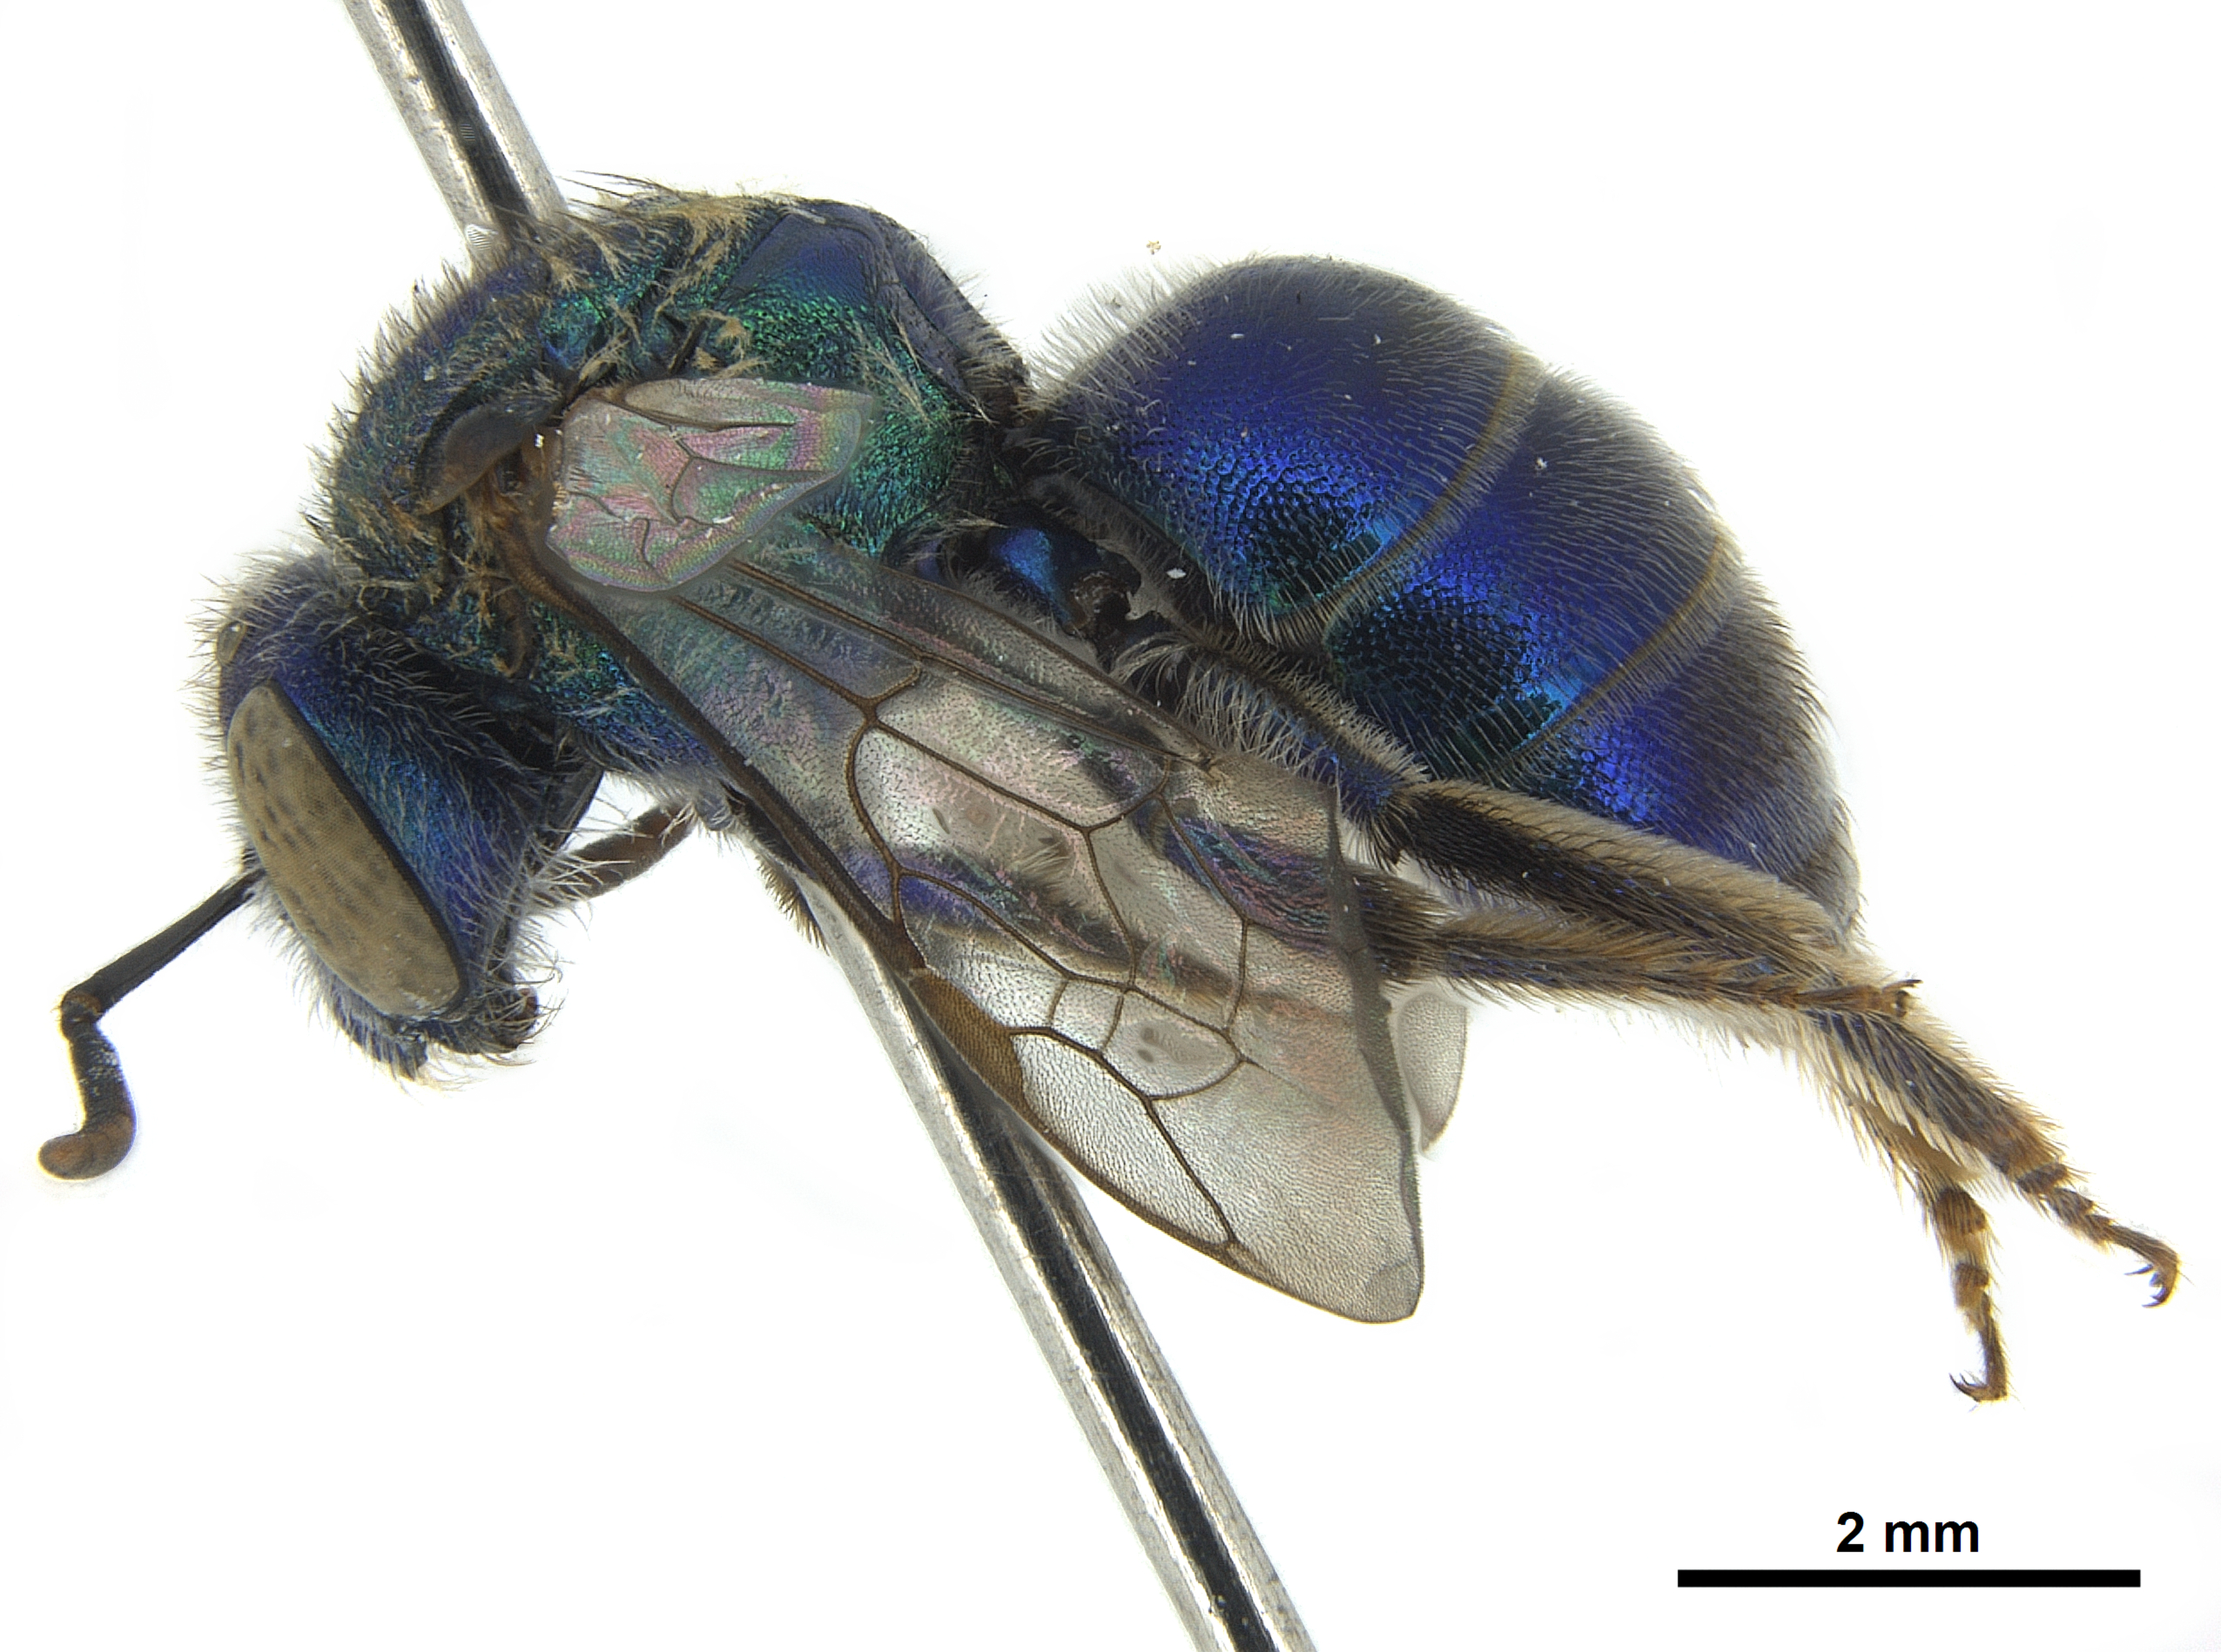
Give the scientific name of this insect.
Augochloropsis metallica
